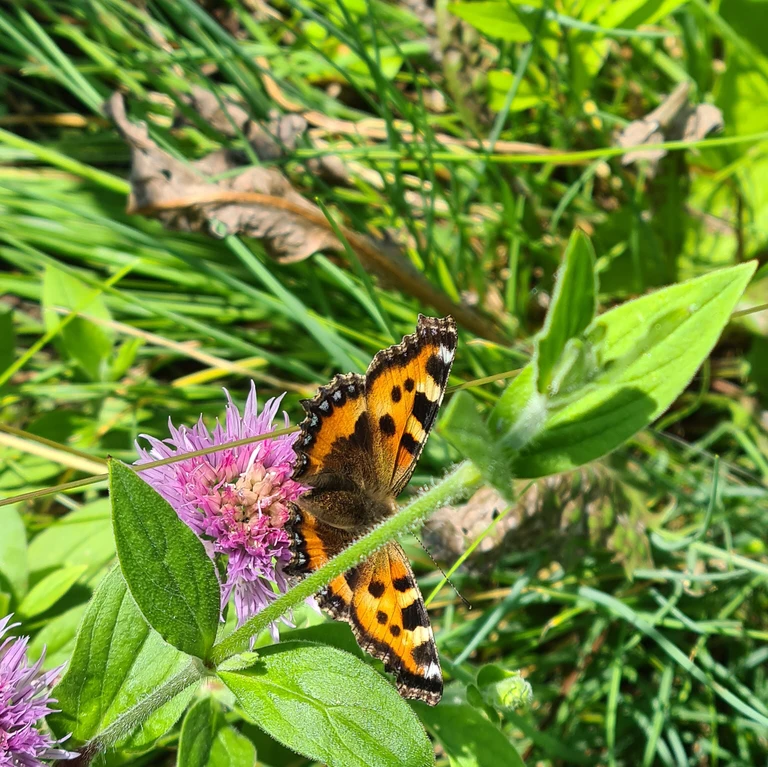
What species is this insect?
Aglais urticae
